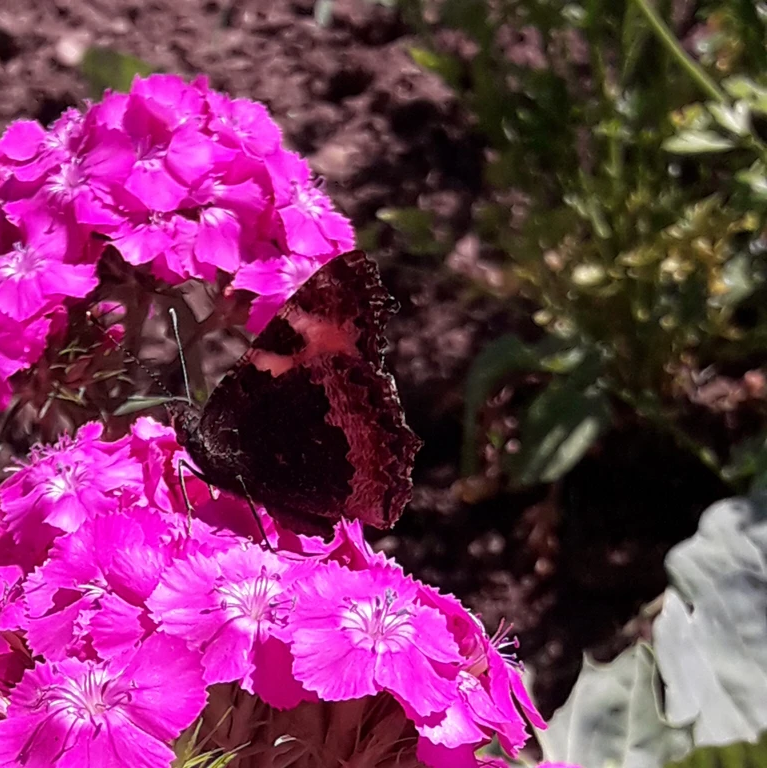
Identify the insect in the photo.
Aglais urticae
